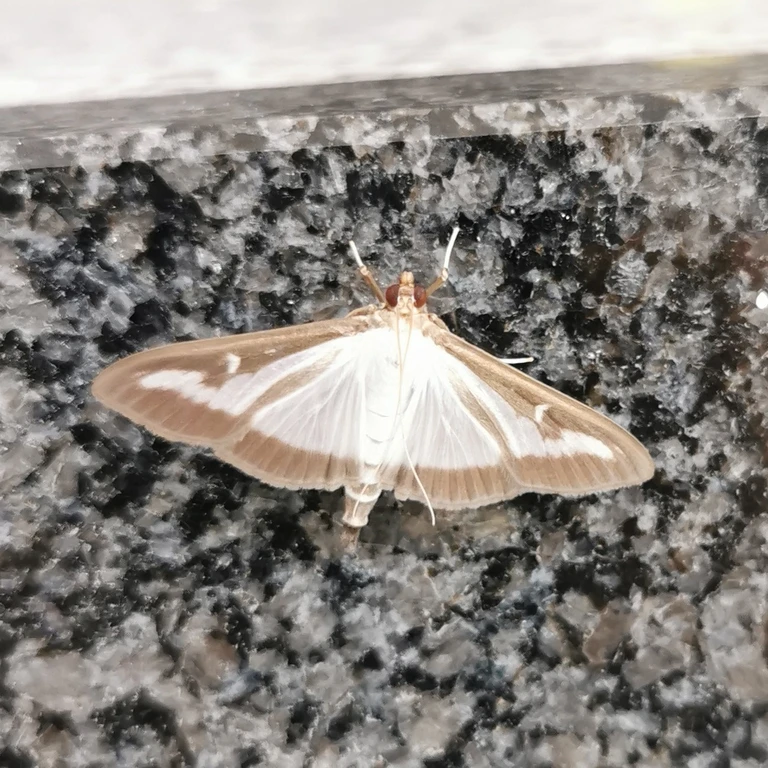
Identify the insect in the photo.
Cydalima perspectalis
